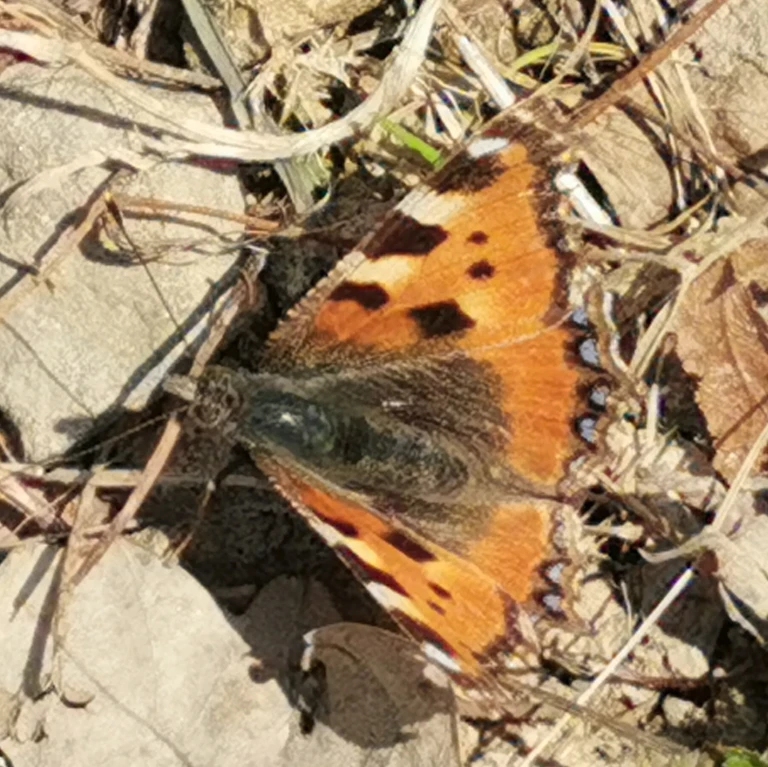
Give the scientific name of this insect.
Aglais urticae
